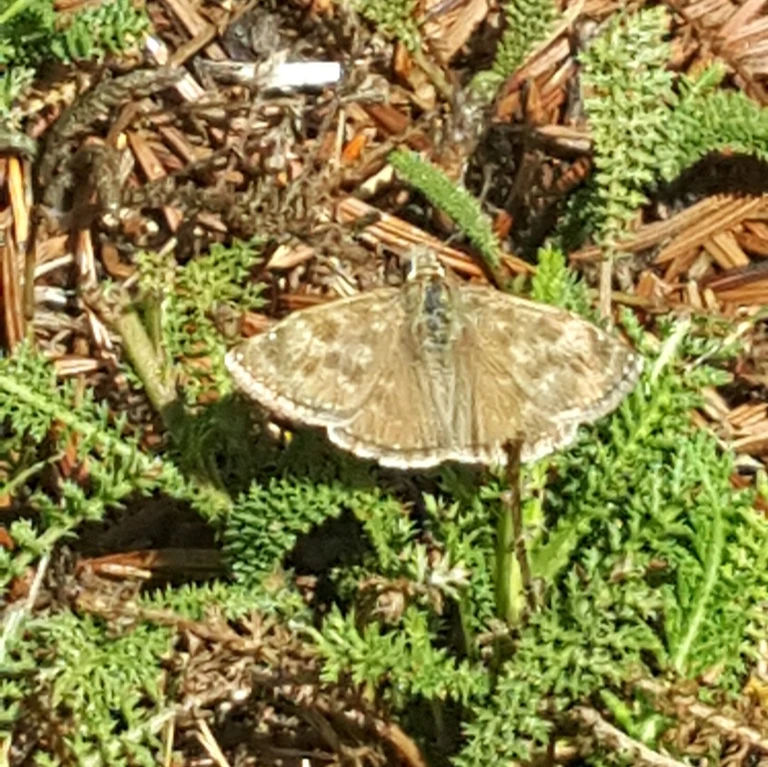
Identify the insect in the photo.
Erynnis tages
